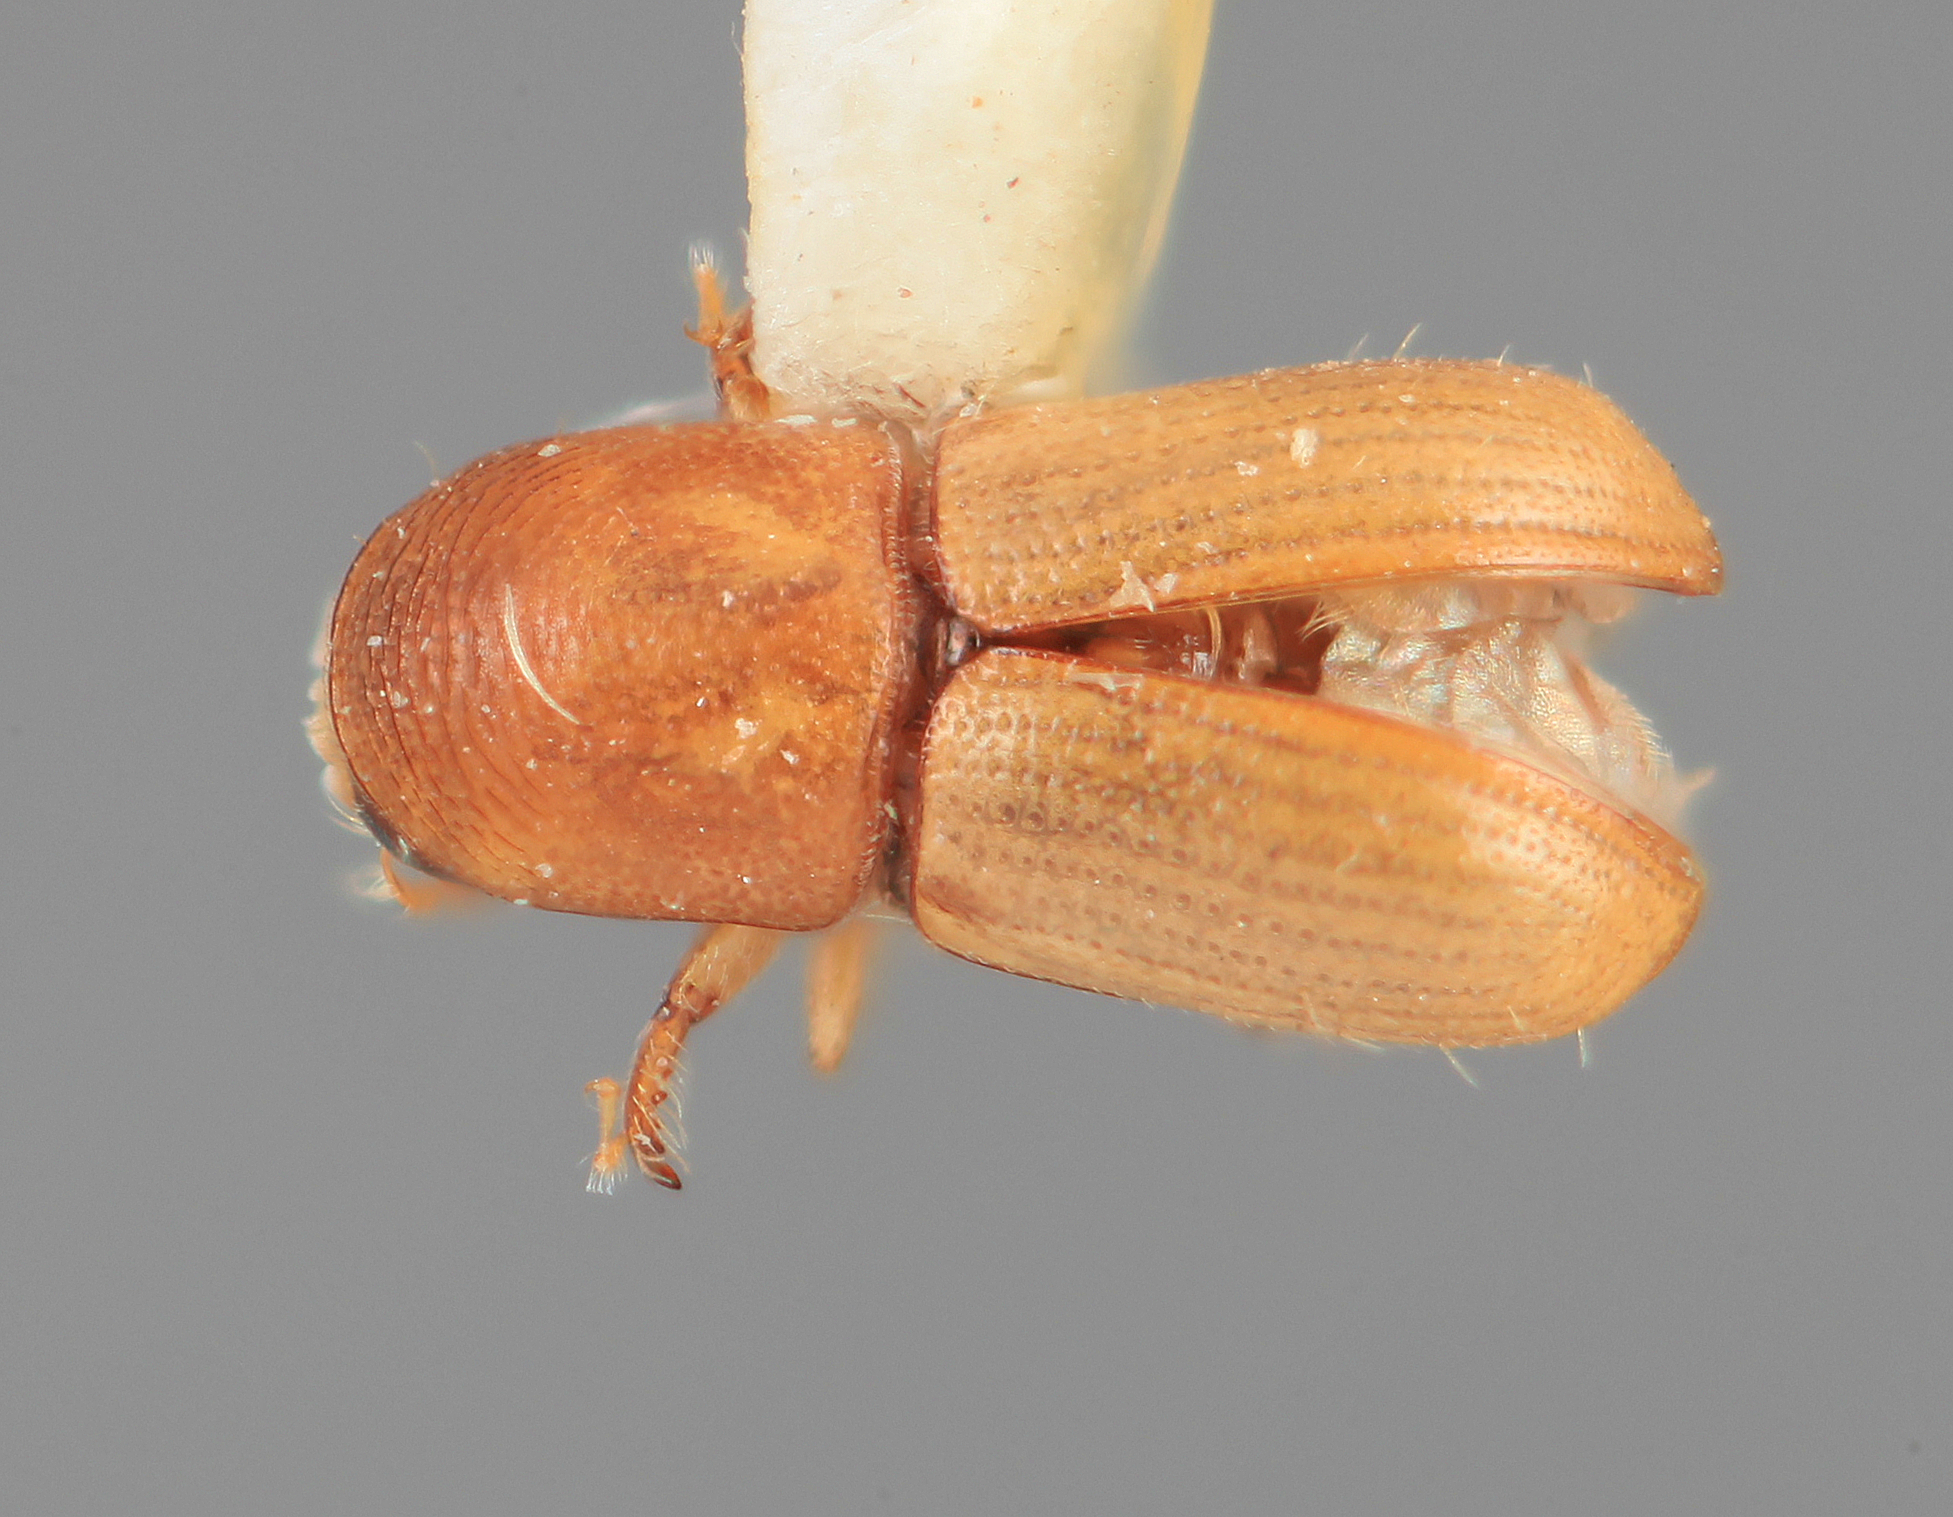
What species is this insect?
Scolytodes pannuceus
